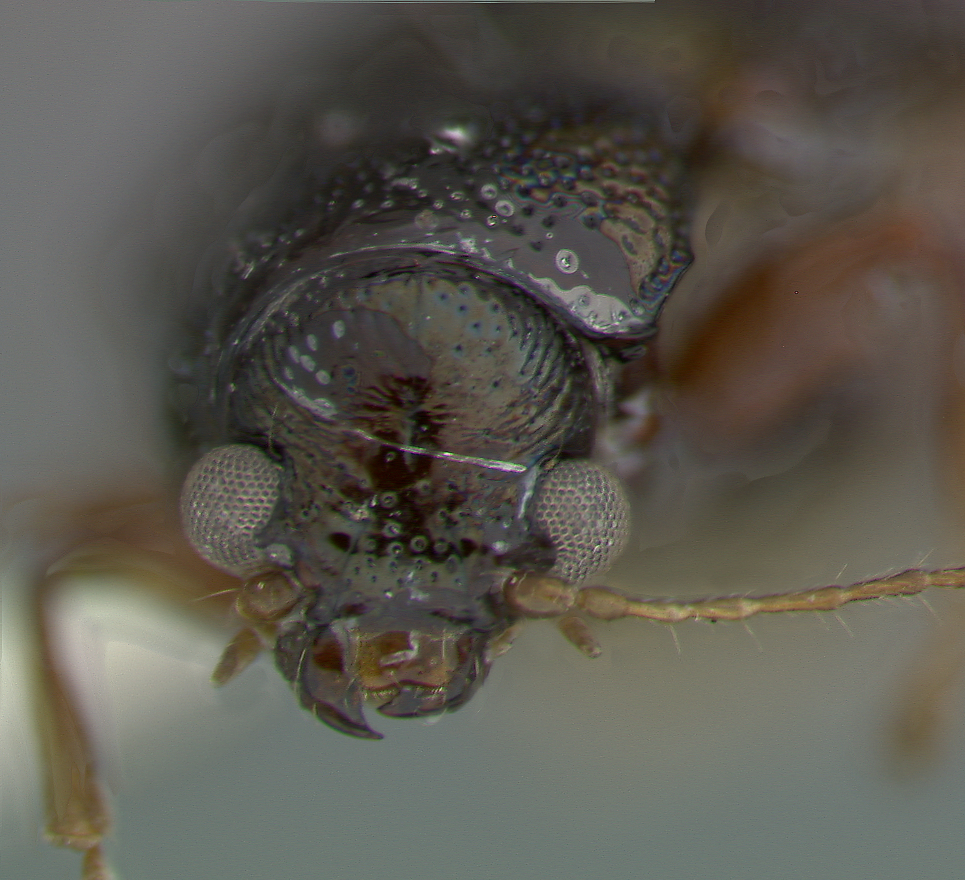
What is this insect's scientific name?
Alethaxius tortuensis
